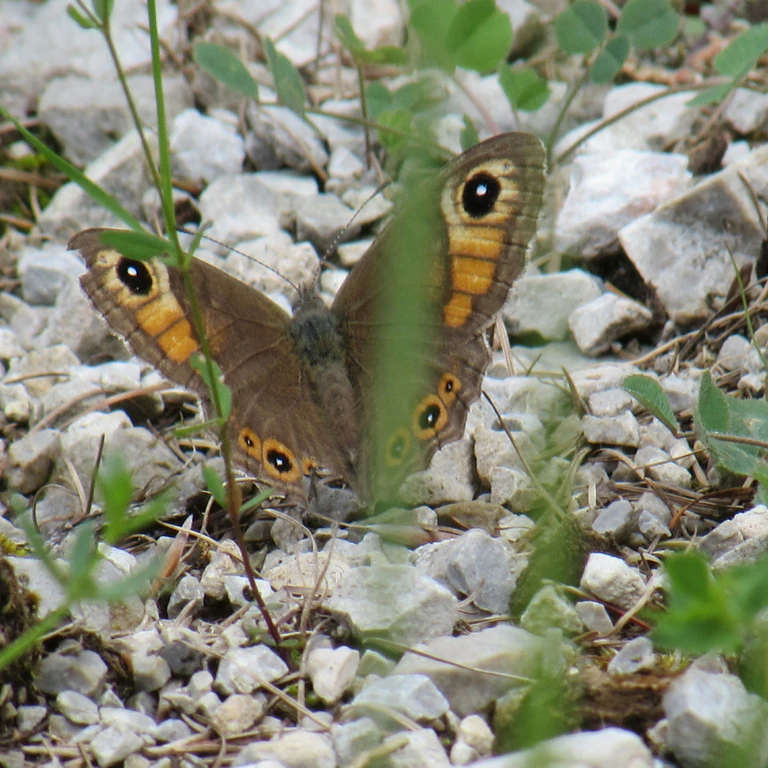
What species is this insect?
Lasiommata maera (also Pararge maera)
